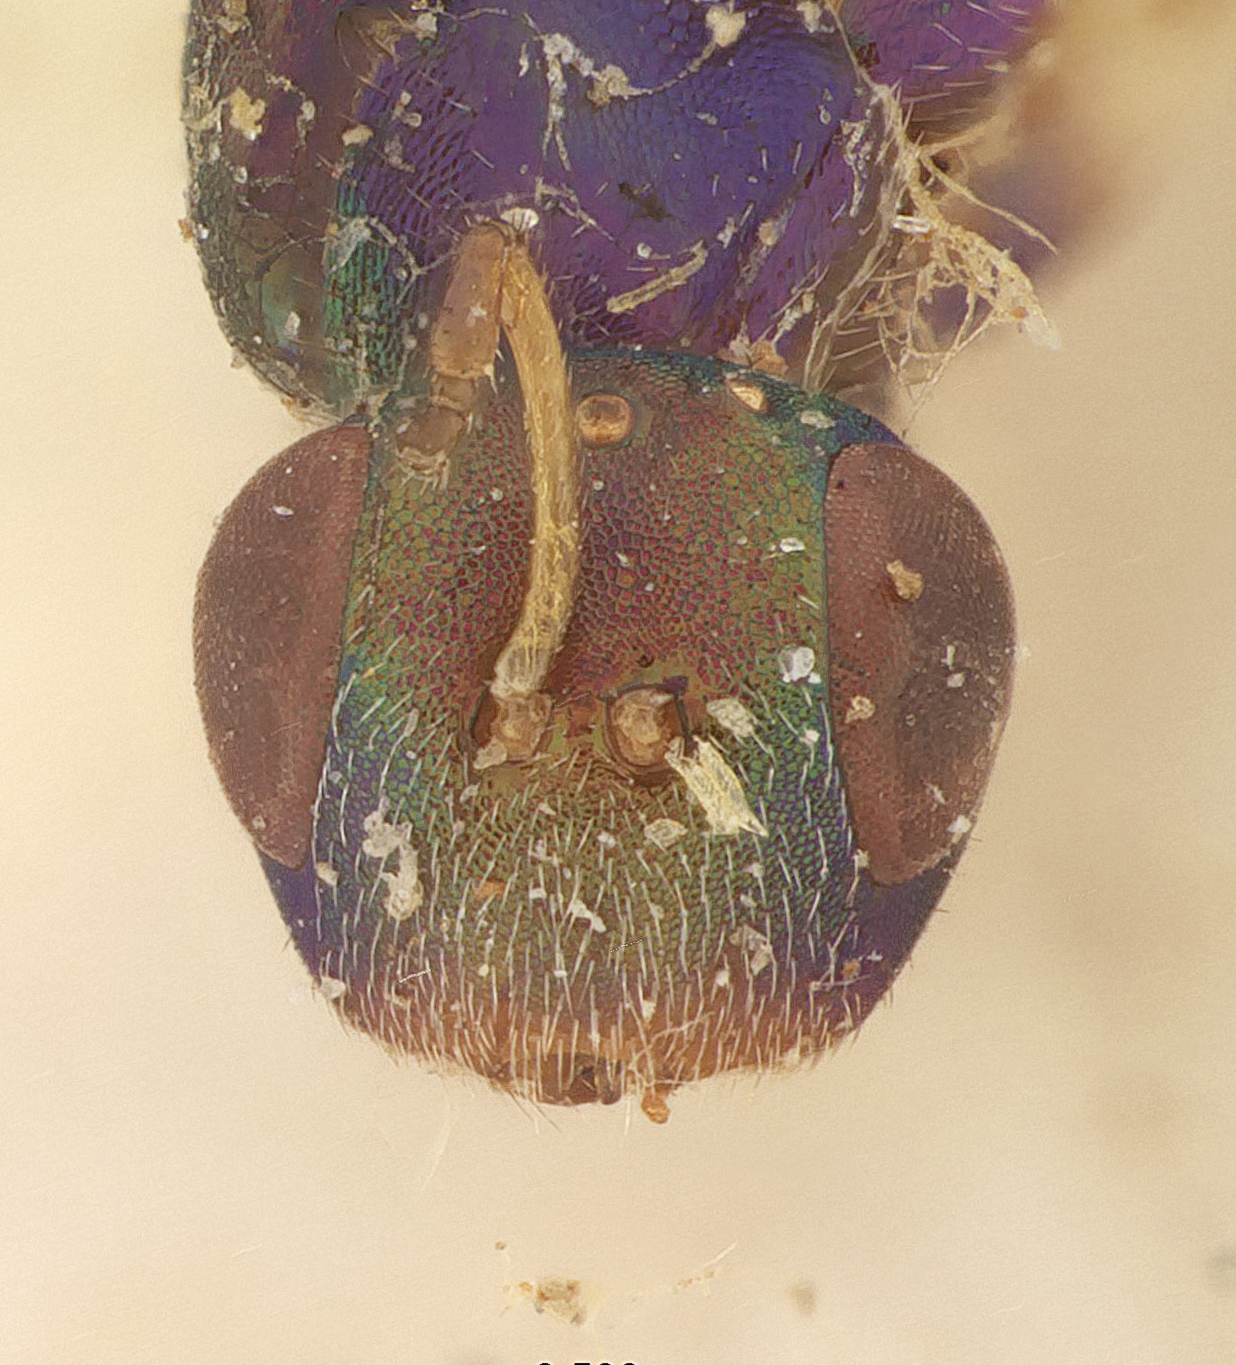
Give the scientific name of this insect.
Zapachia beesoni
